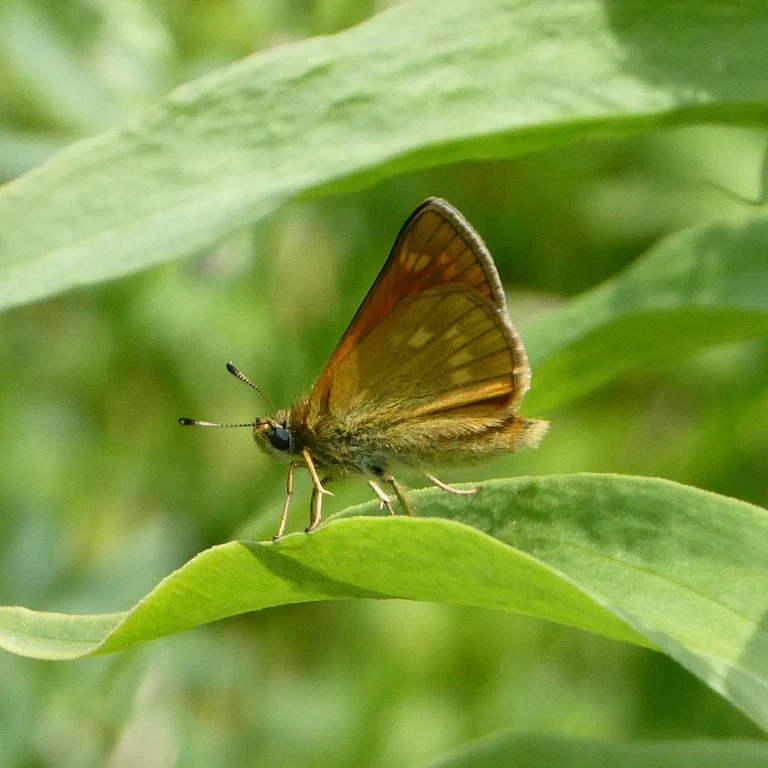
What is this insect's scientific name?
Ochlodes sylvanus (also Ochlodes venata)
